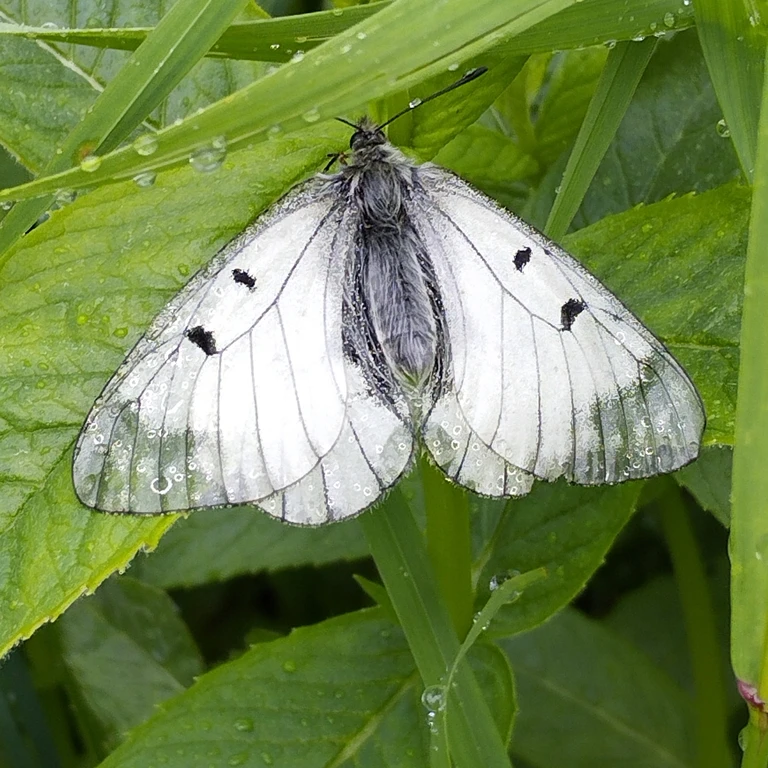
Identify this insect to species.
Parnassius mnemosyne
